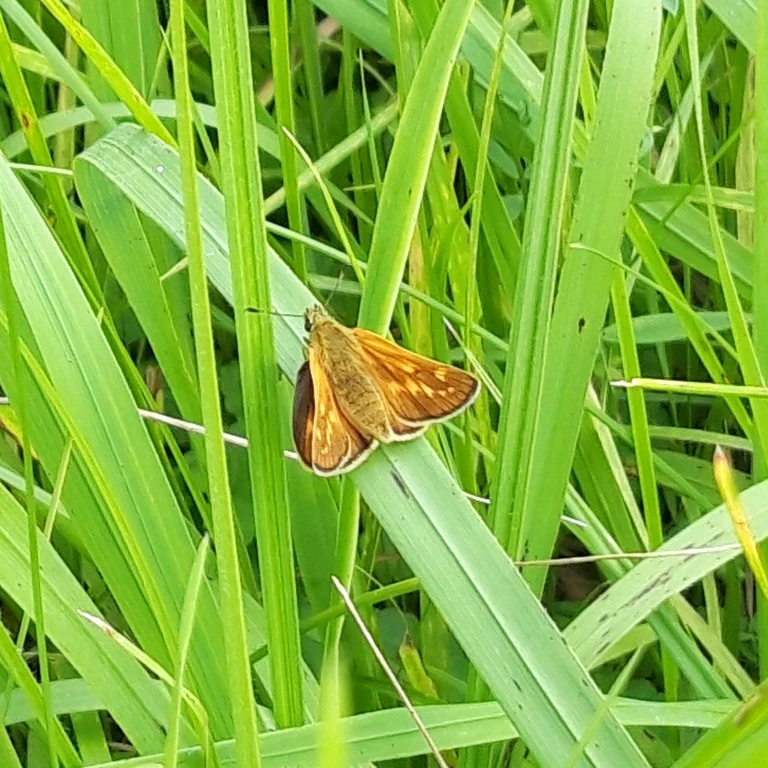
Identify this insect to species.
Ochlodes sylvanus (also Ochlodes venata)
